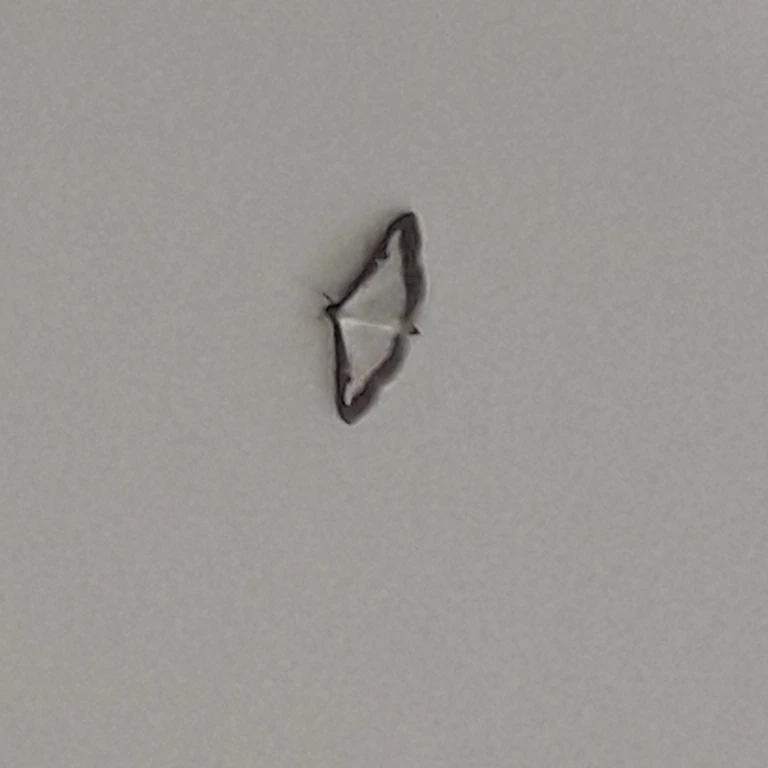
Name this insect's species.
Cydalima perspectalis
